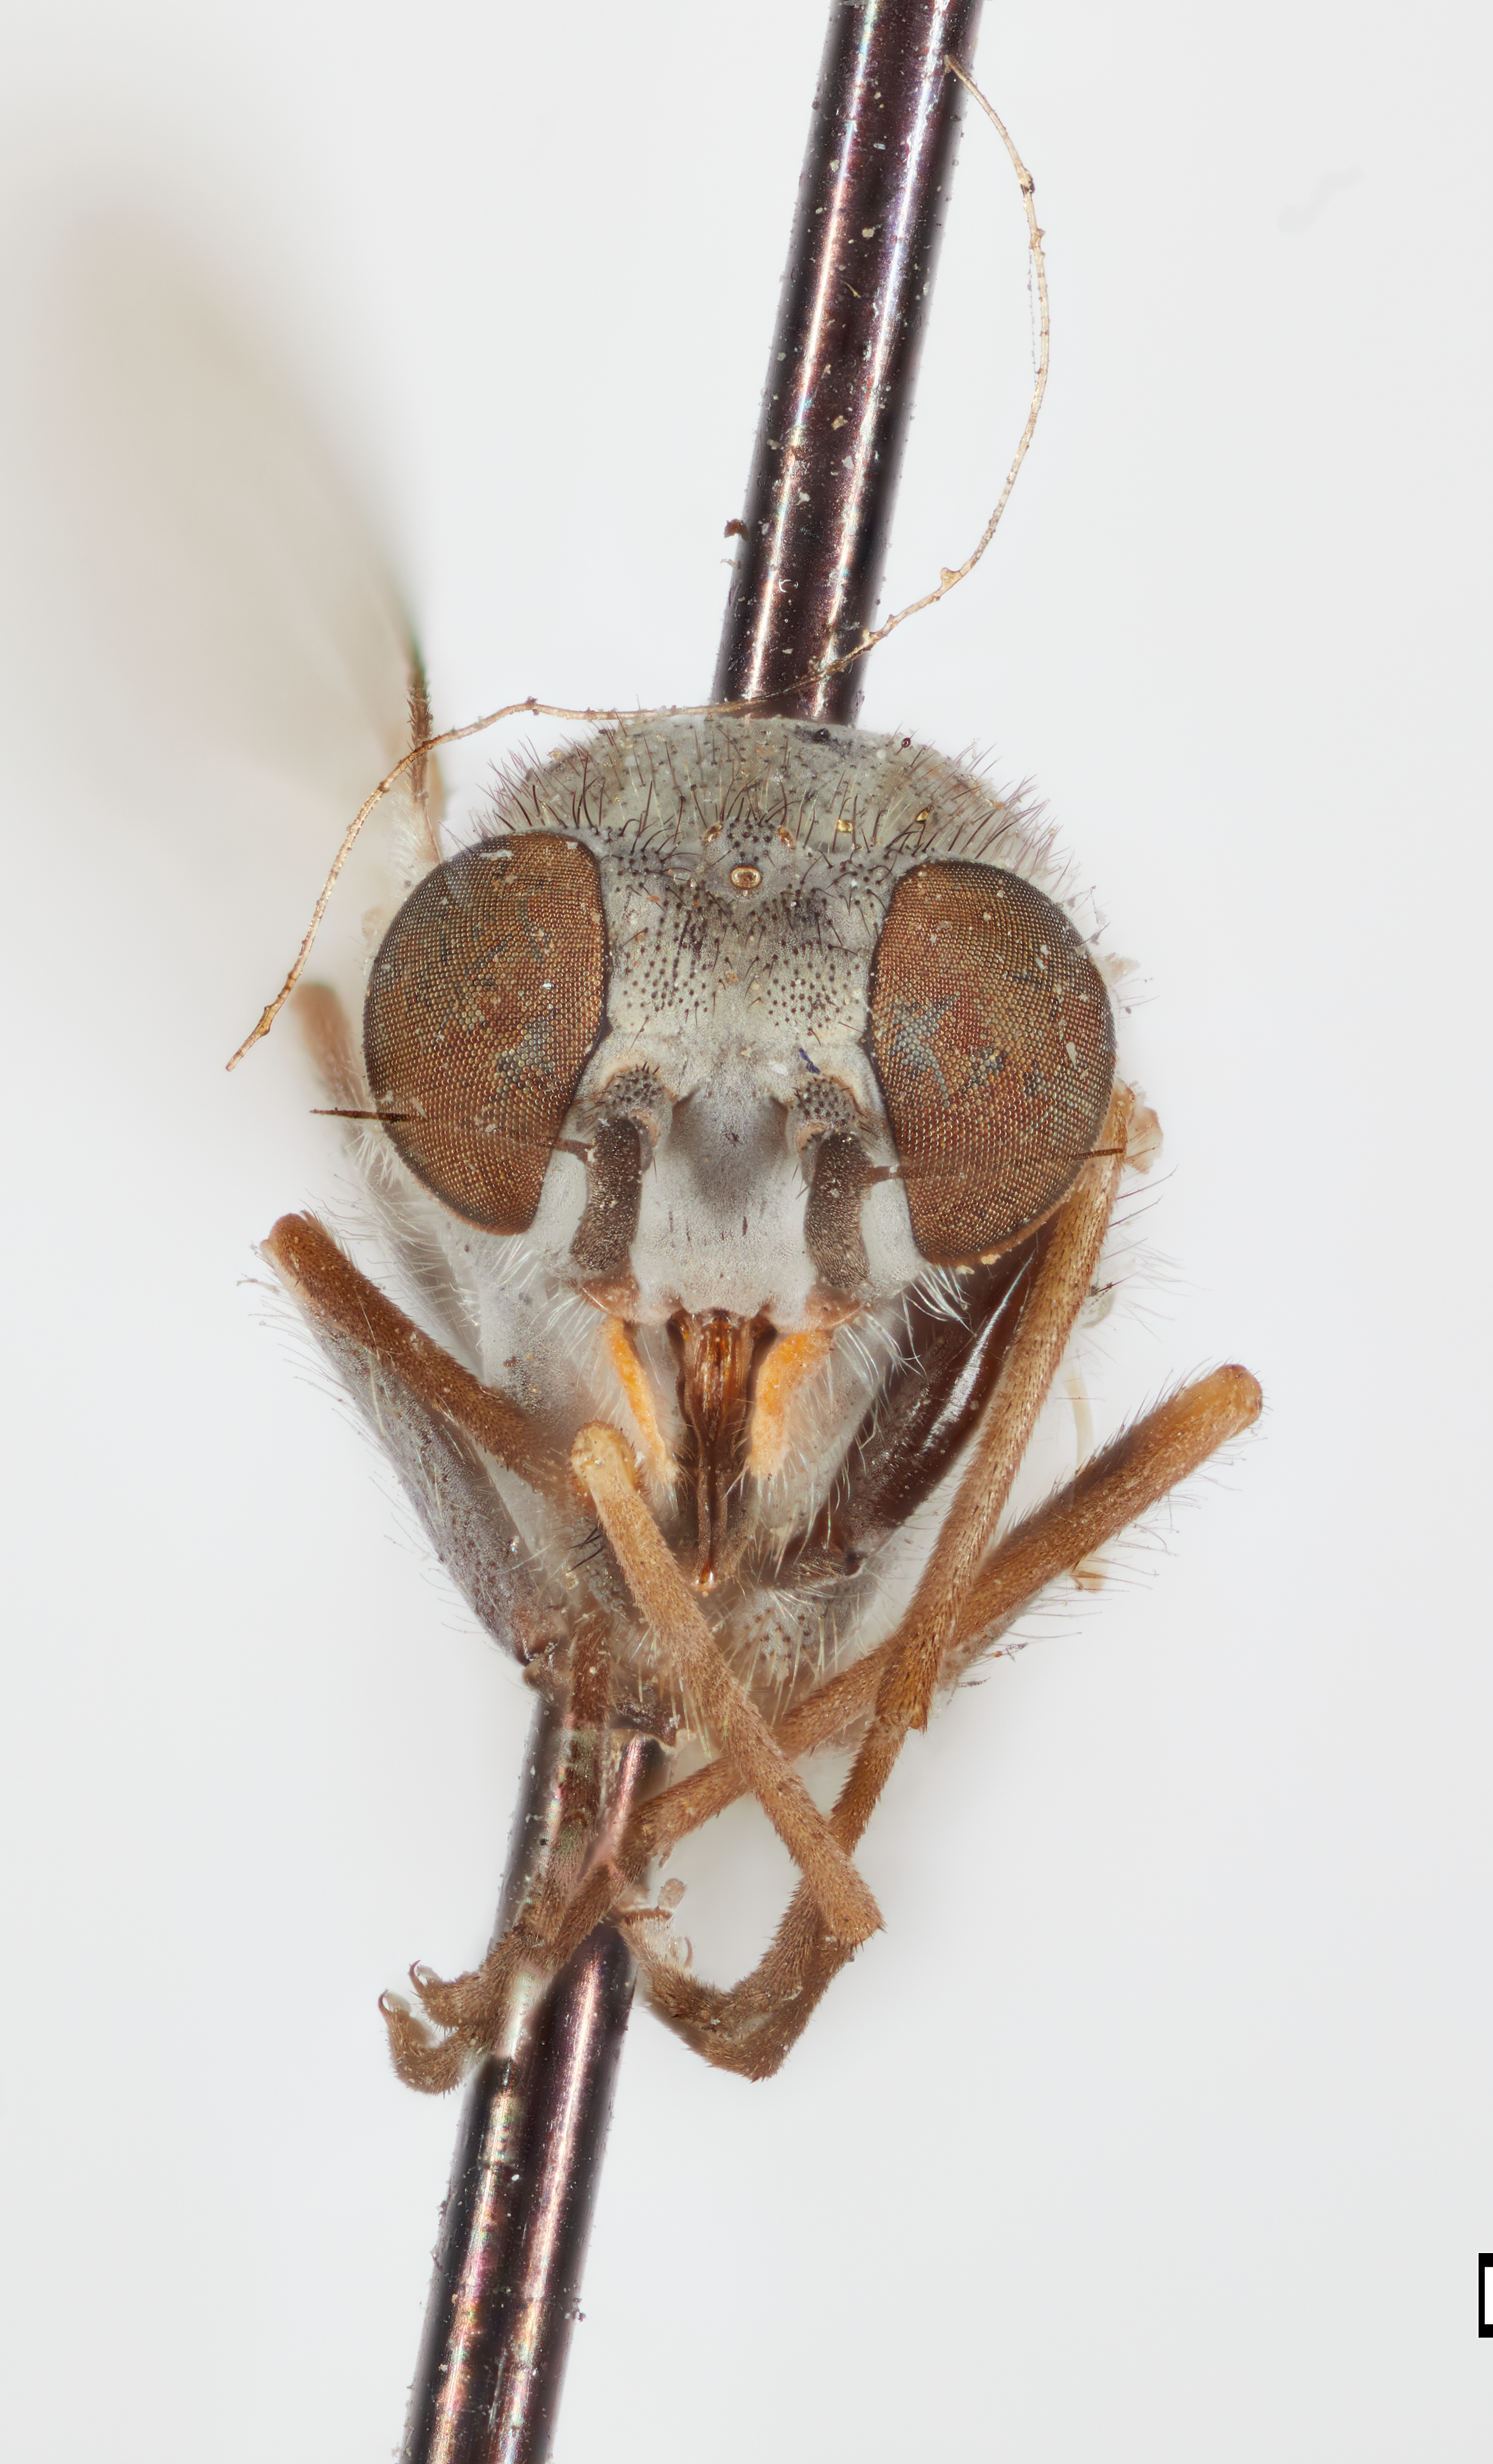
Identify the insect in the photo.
Symphoromyia inurbana
